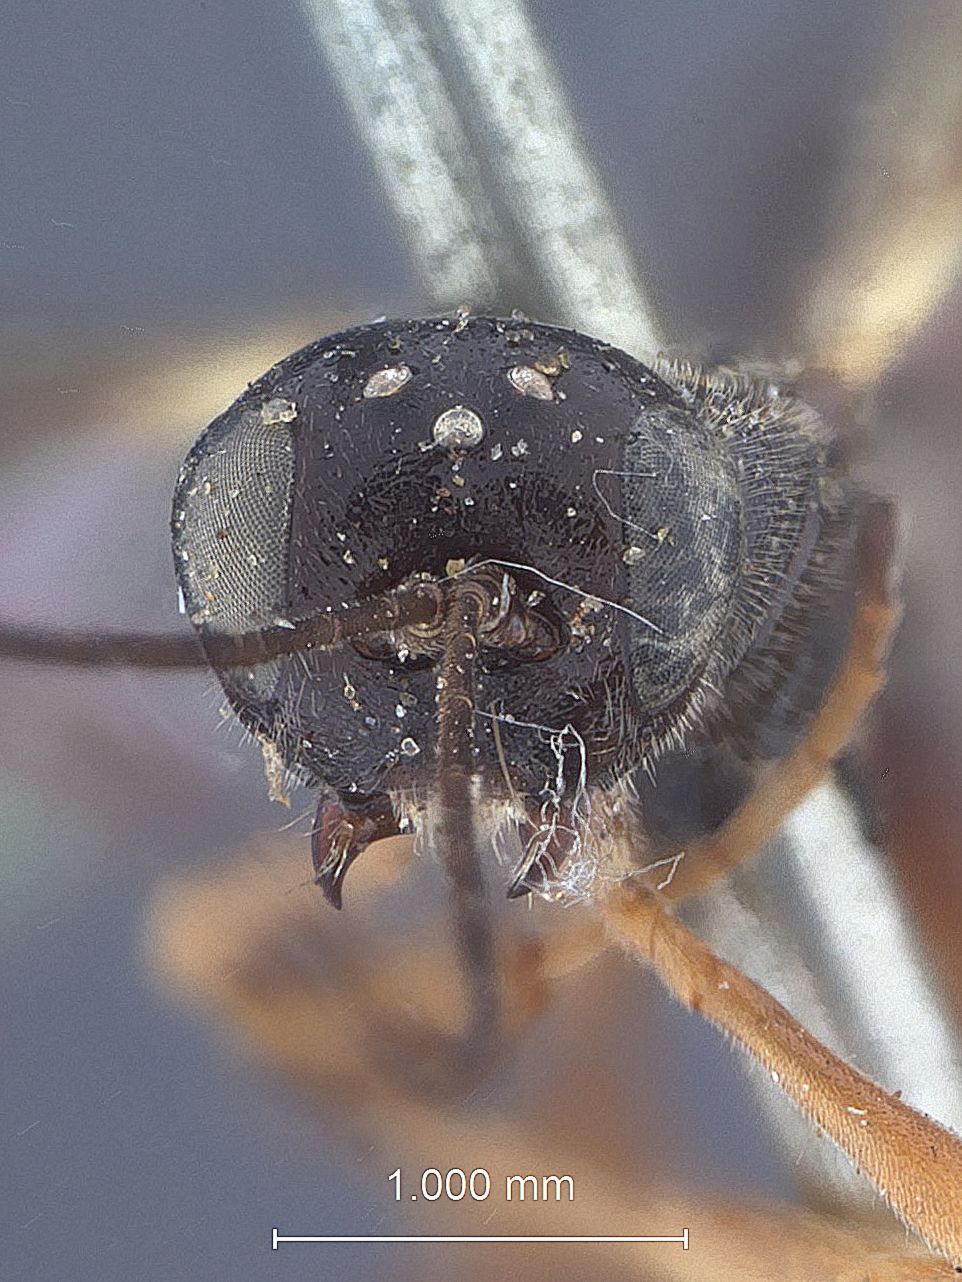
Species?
Xorides medius
